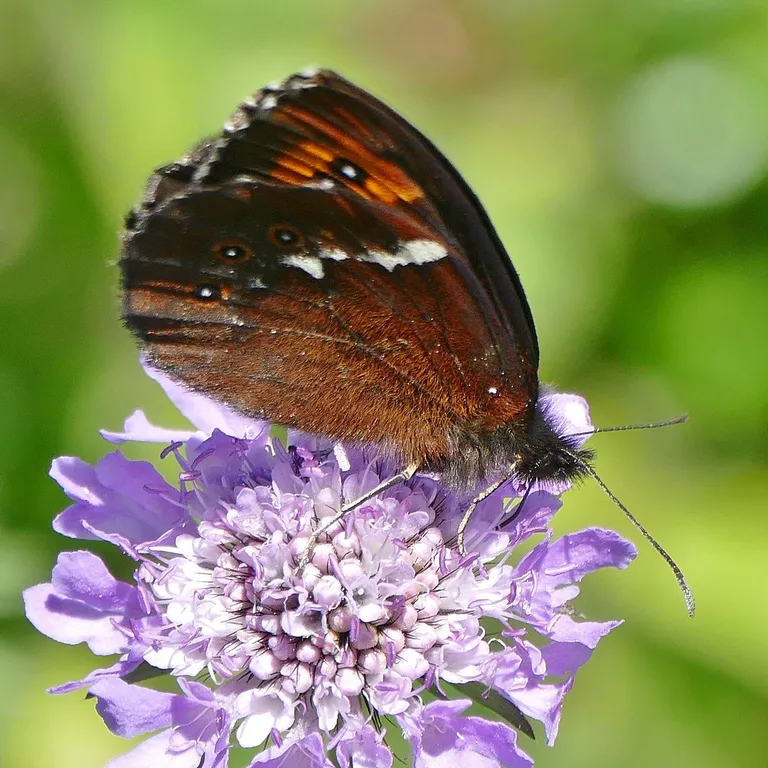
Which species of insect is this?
Erebia ligea
